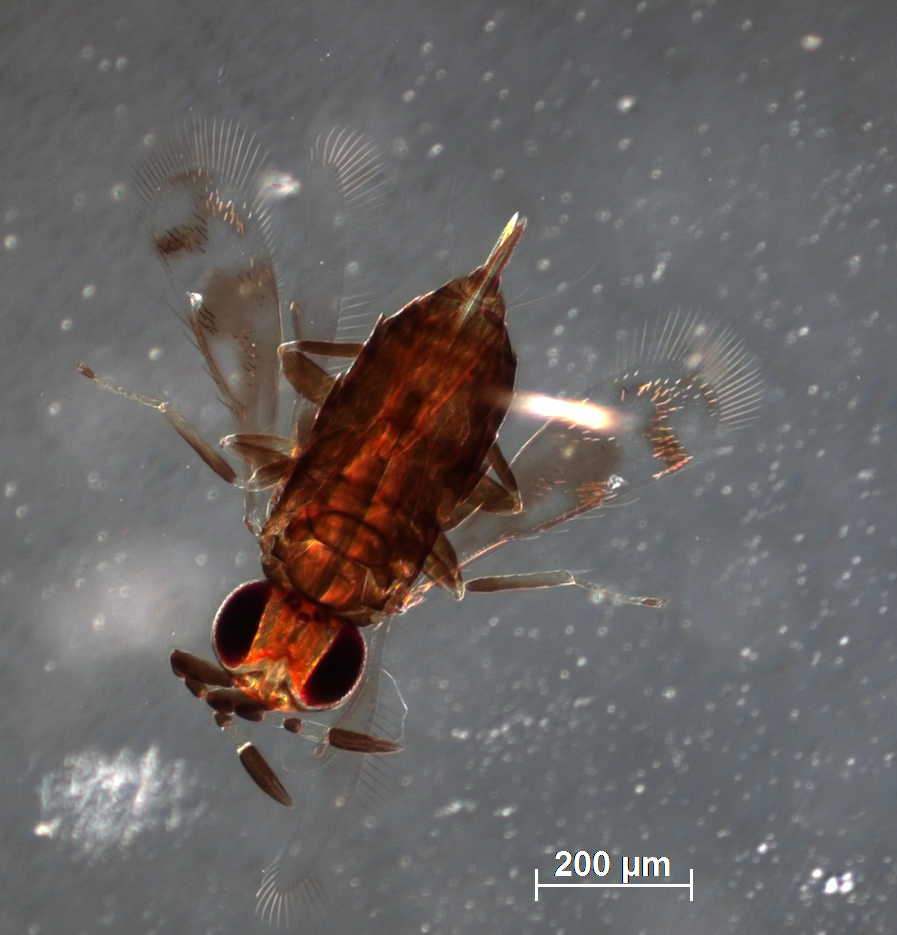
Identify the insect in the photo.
Azotus chionaspidis
